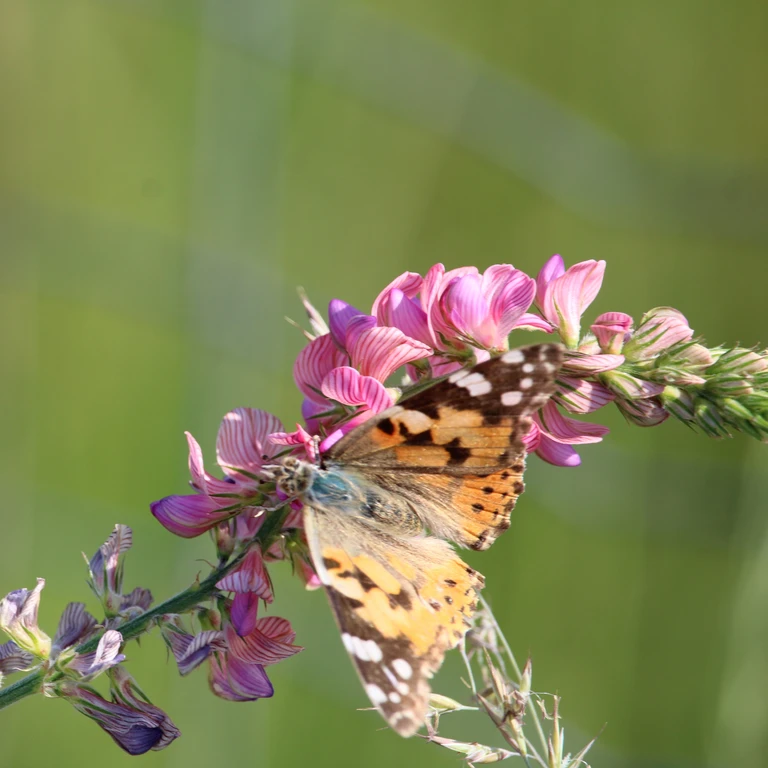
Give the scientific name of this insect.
Vanessa cardui
